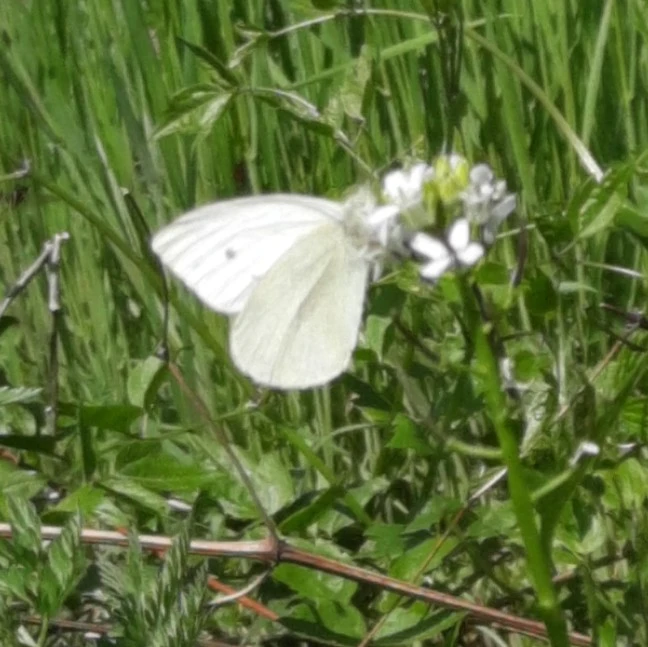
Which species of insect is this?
Pieris rapae
